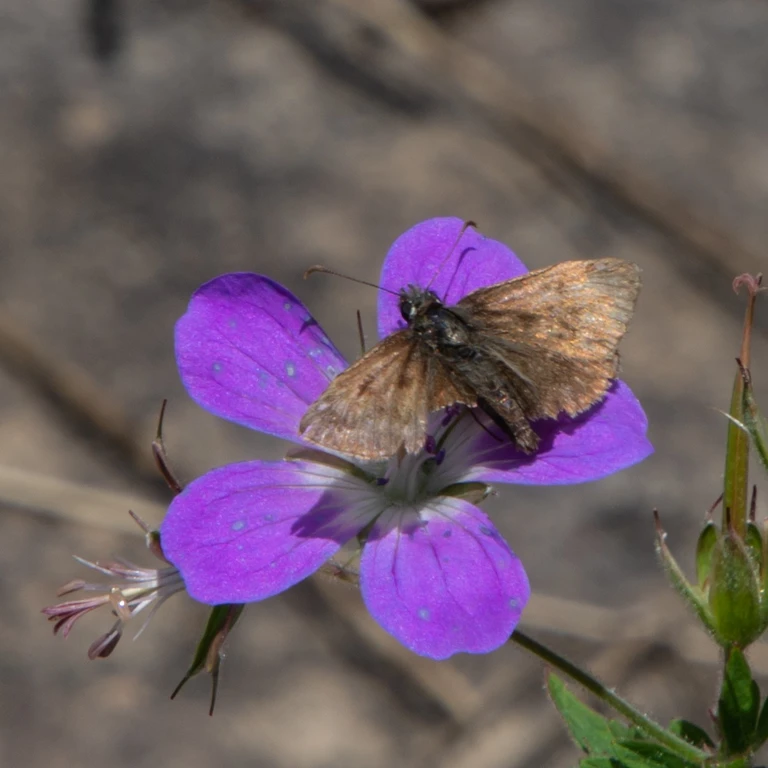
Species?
Erynnis tages
